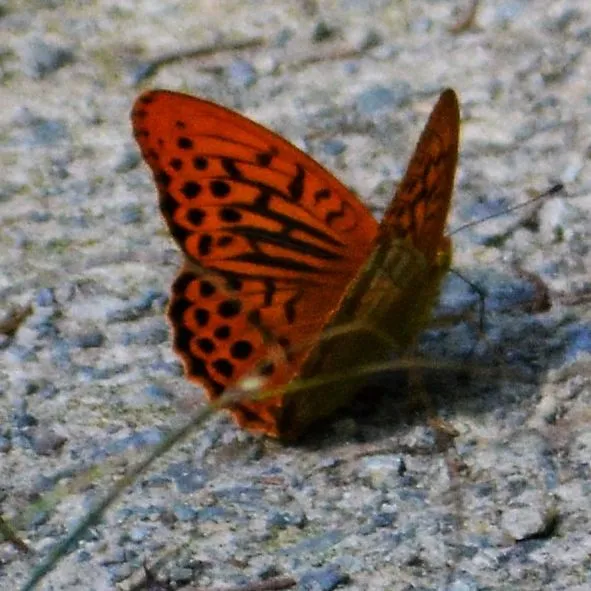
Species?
Argynnis paphia
